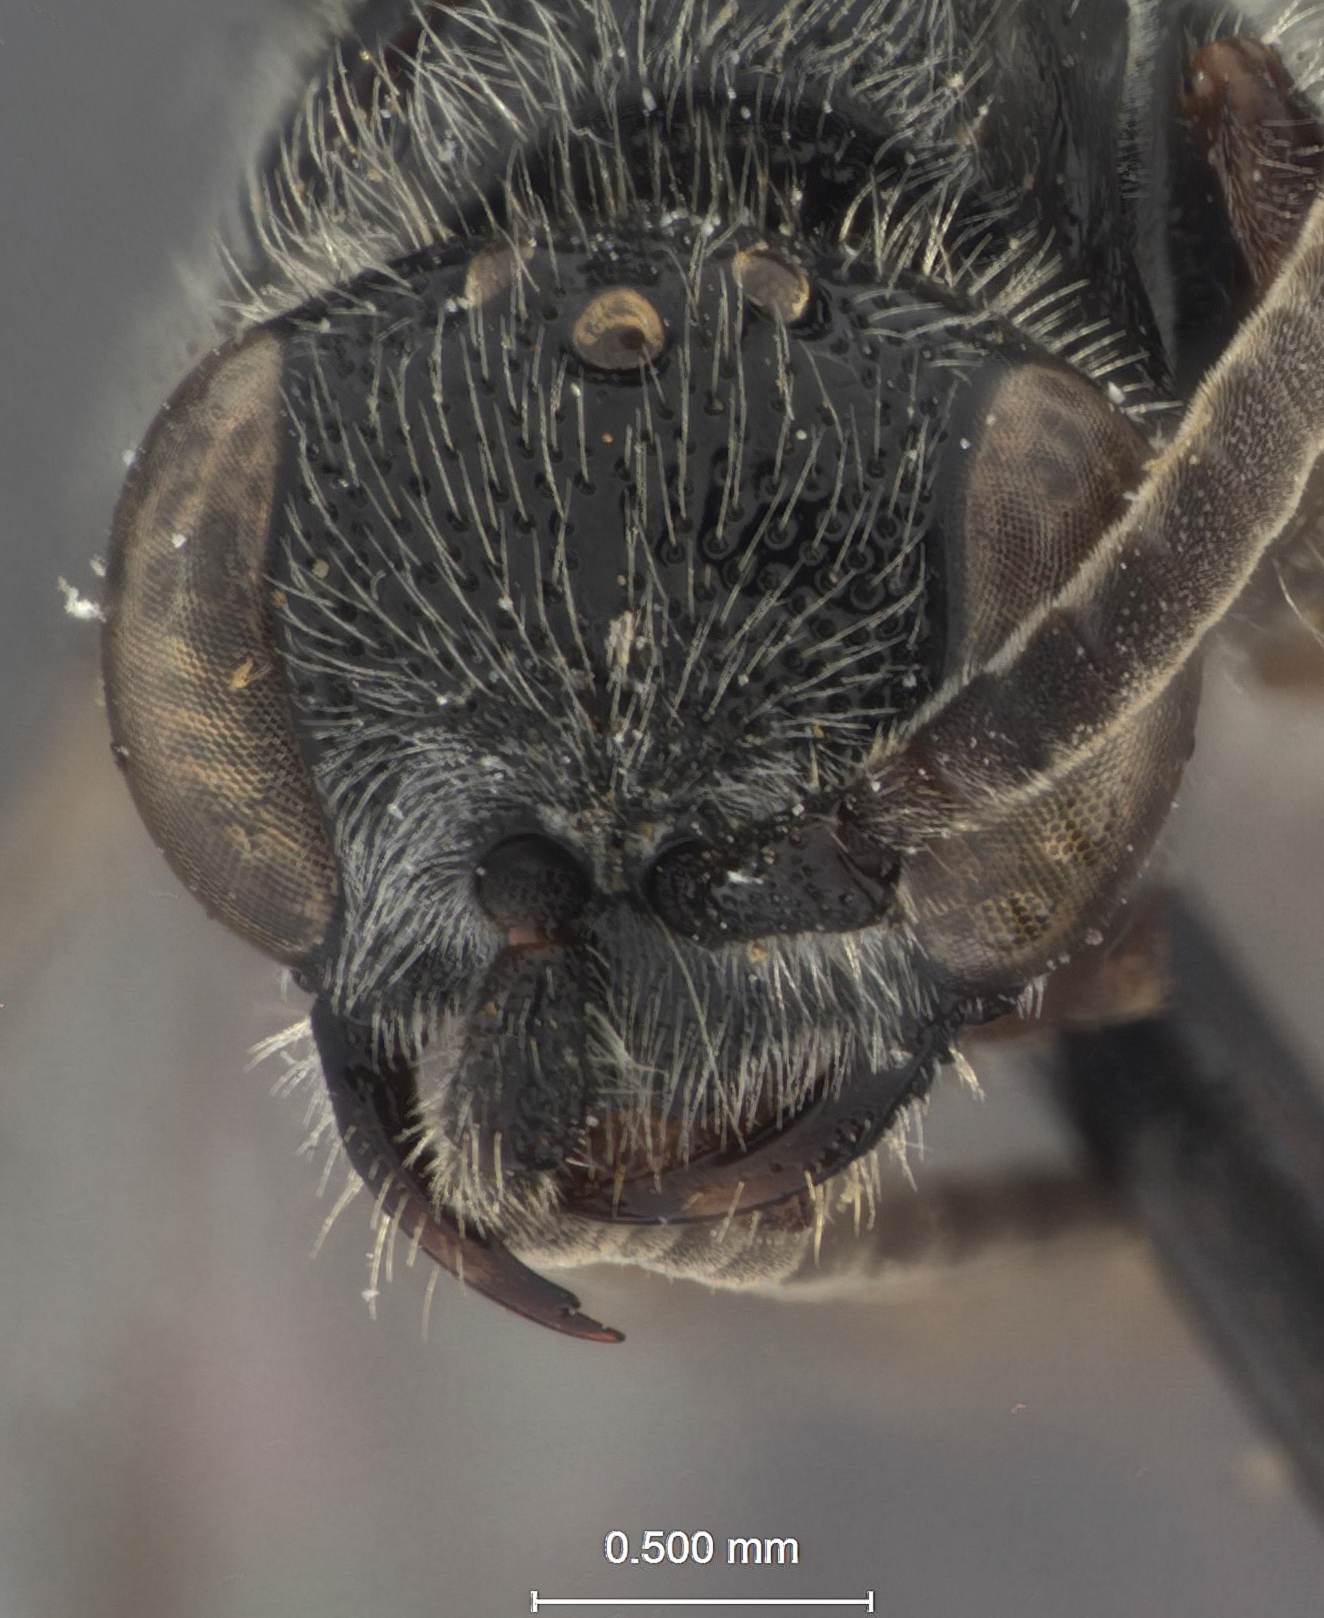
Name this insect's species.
Tiphia yucatanae
